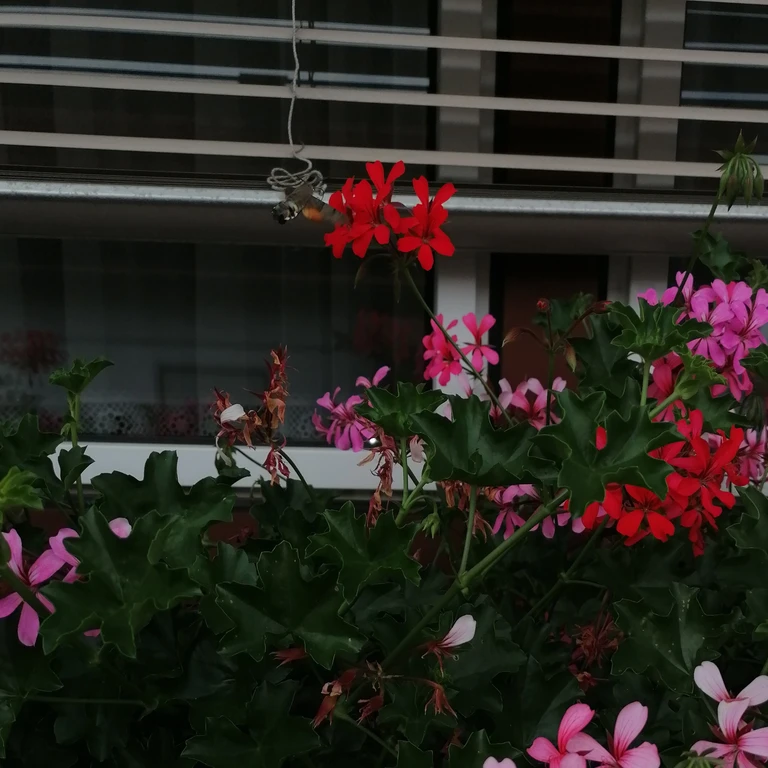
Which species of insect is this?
Macroglossum stellatarum
